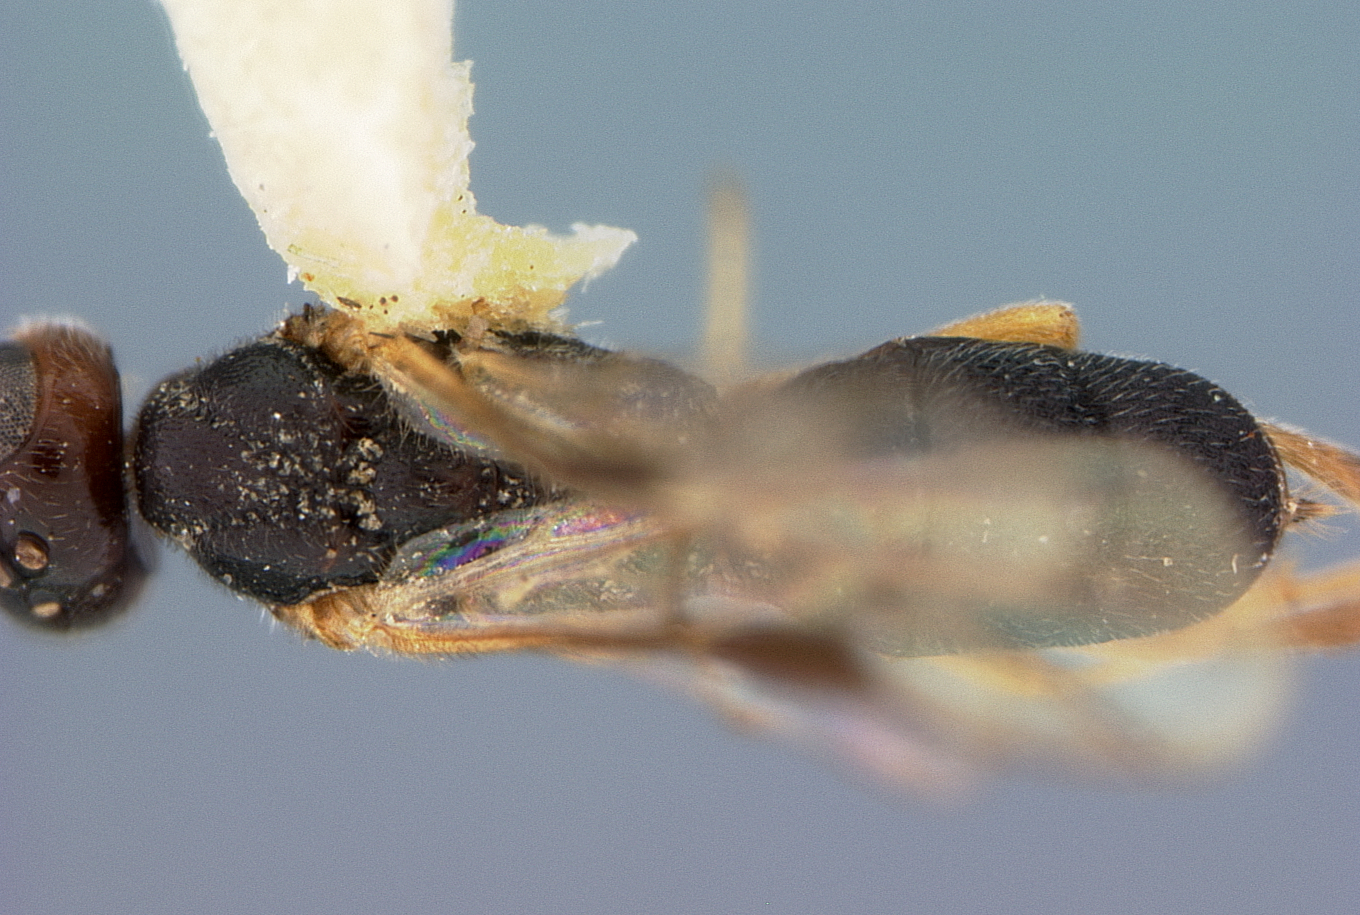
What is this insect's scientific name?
Aliolus stanleyi
